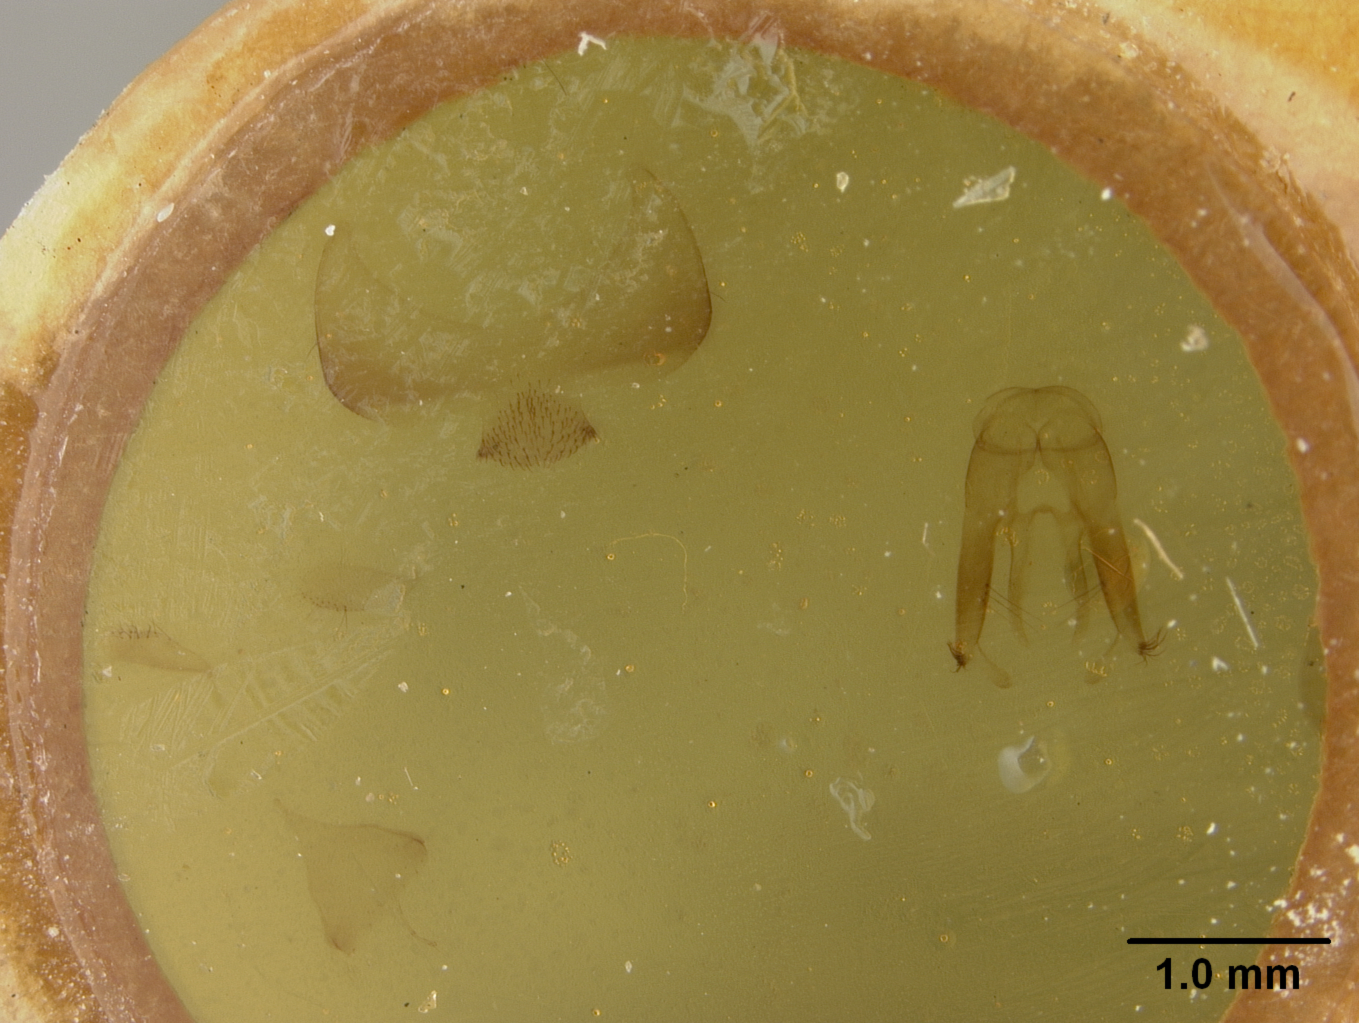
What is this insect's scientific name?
Osmia universitatis
